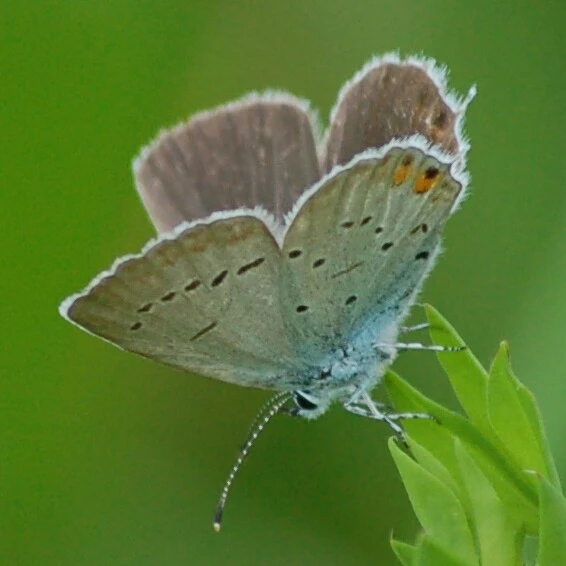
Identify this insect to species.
Cupido argiades (also Elkalyce argiades)
